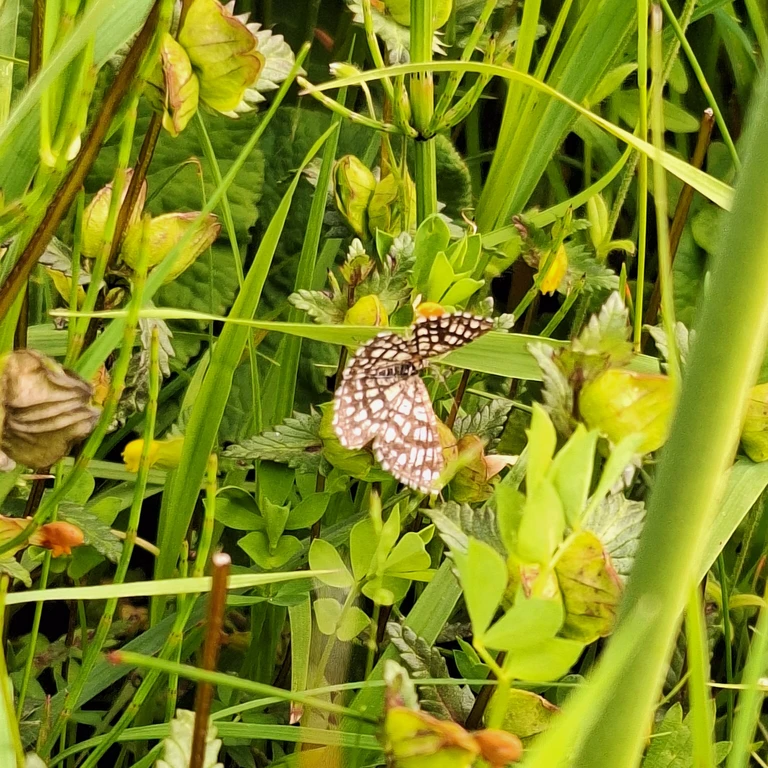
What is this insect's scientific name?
Chiasmia clathrata
